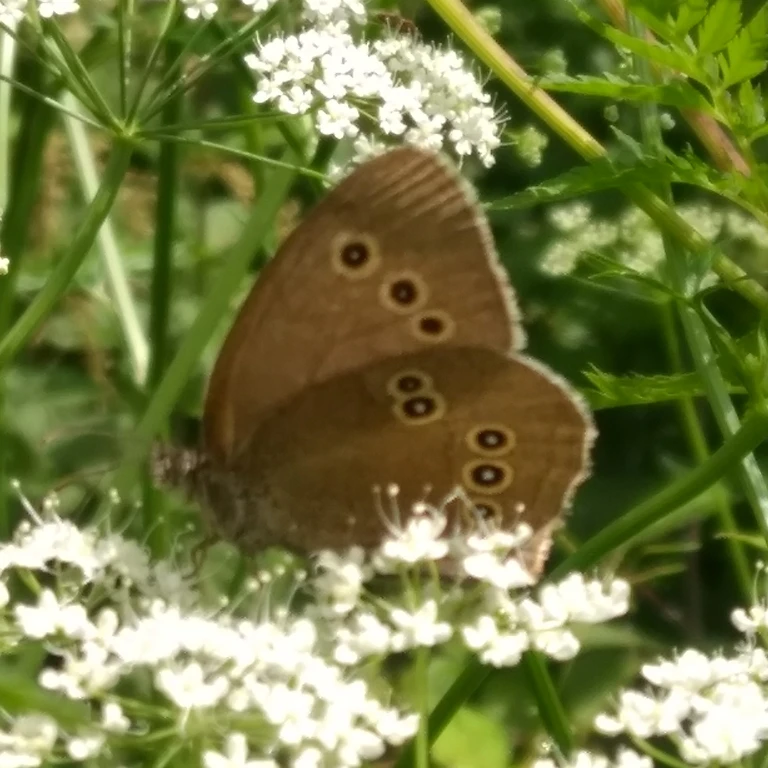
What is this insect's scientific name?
Aphantopus hyperantus
